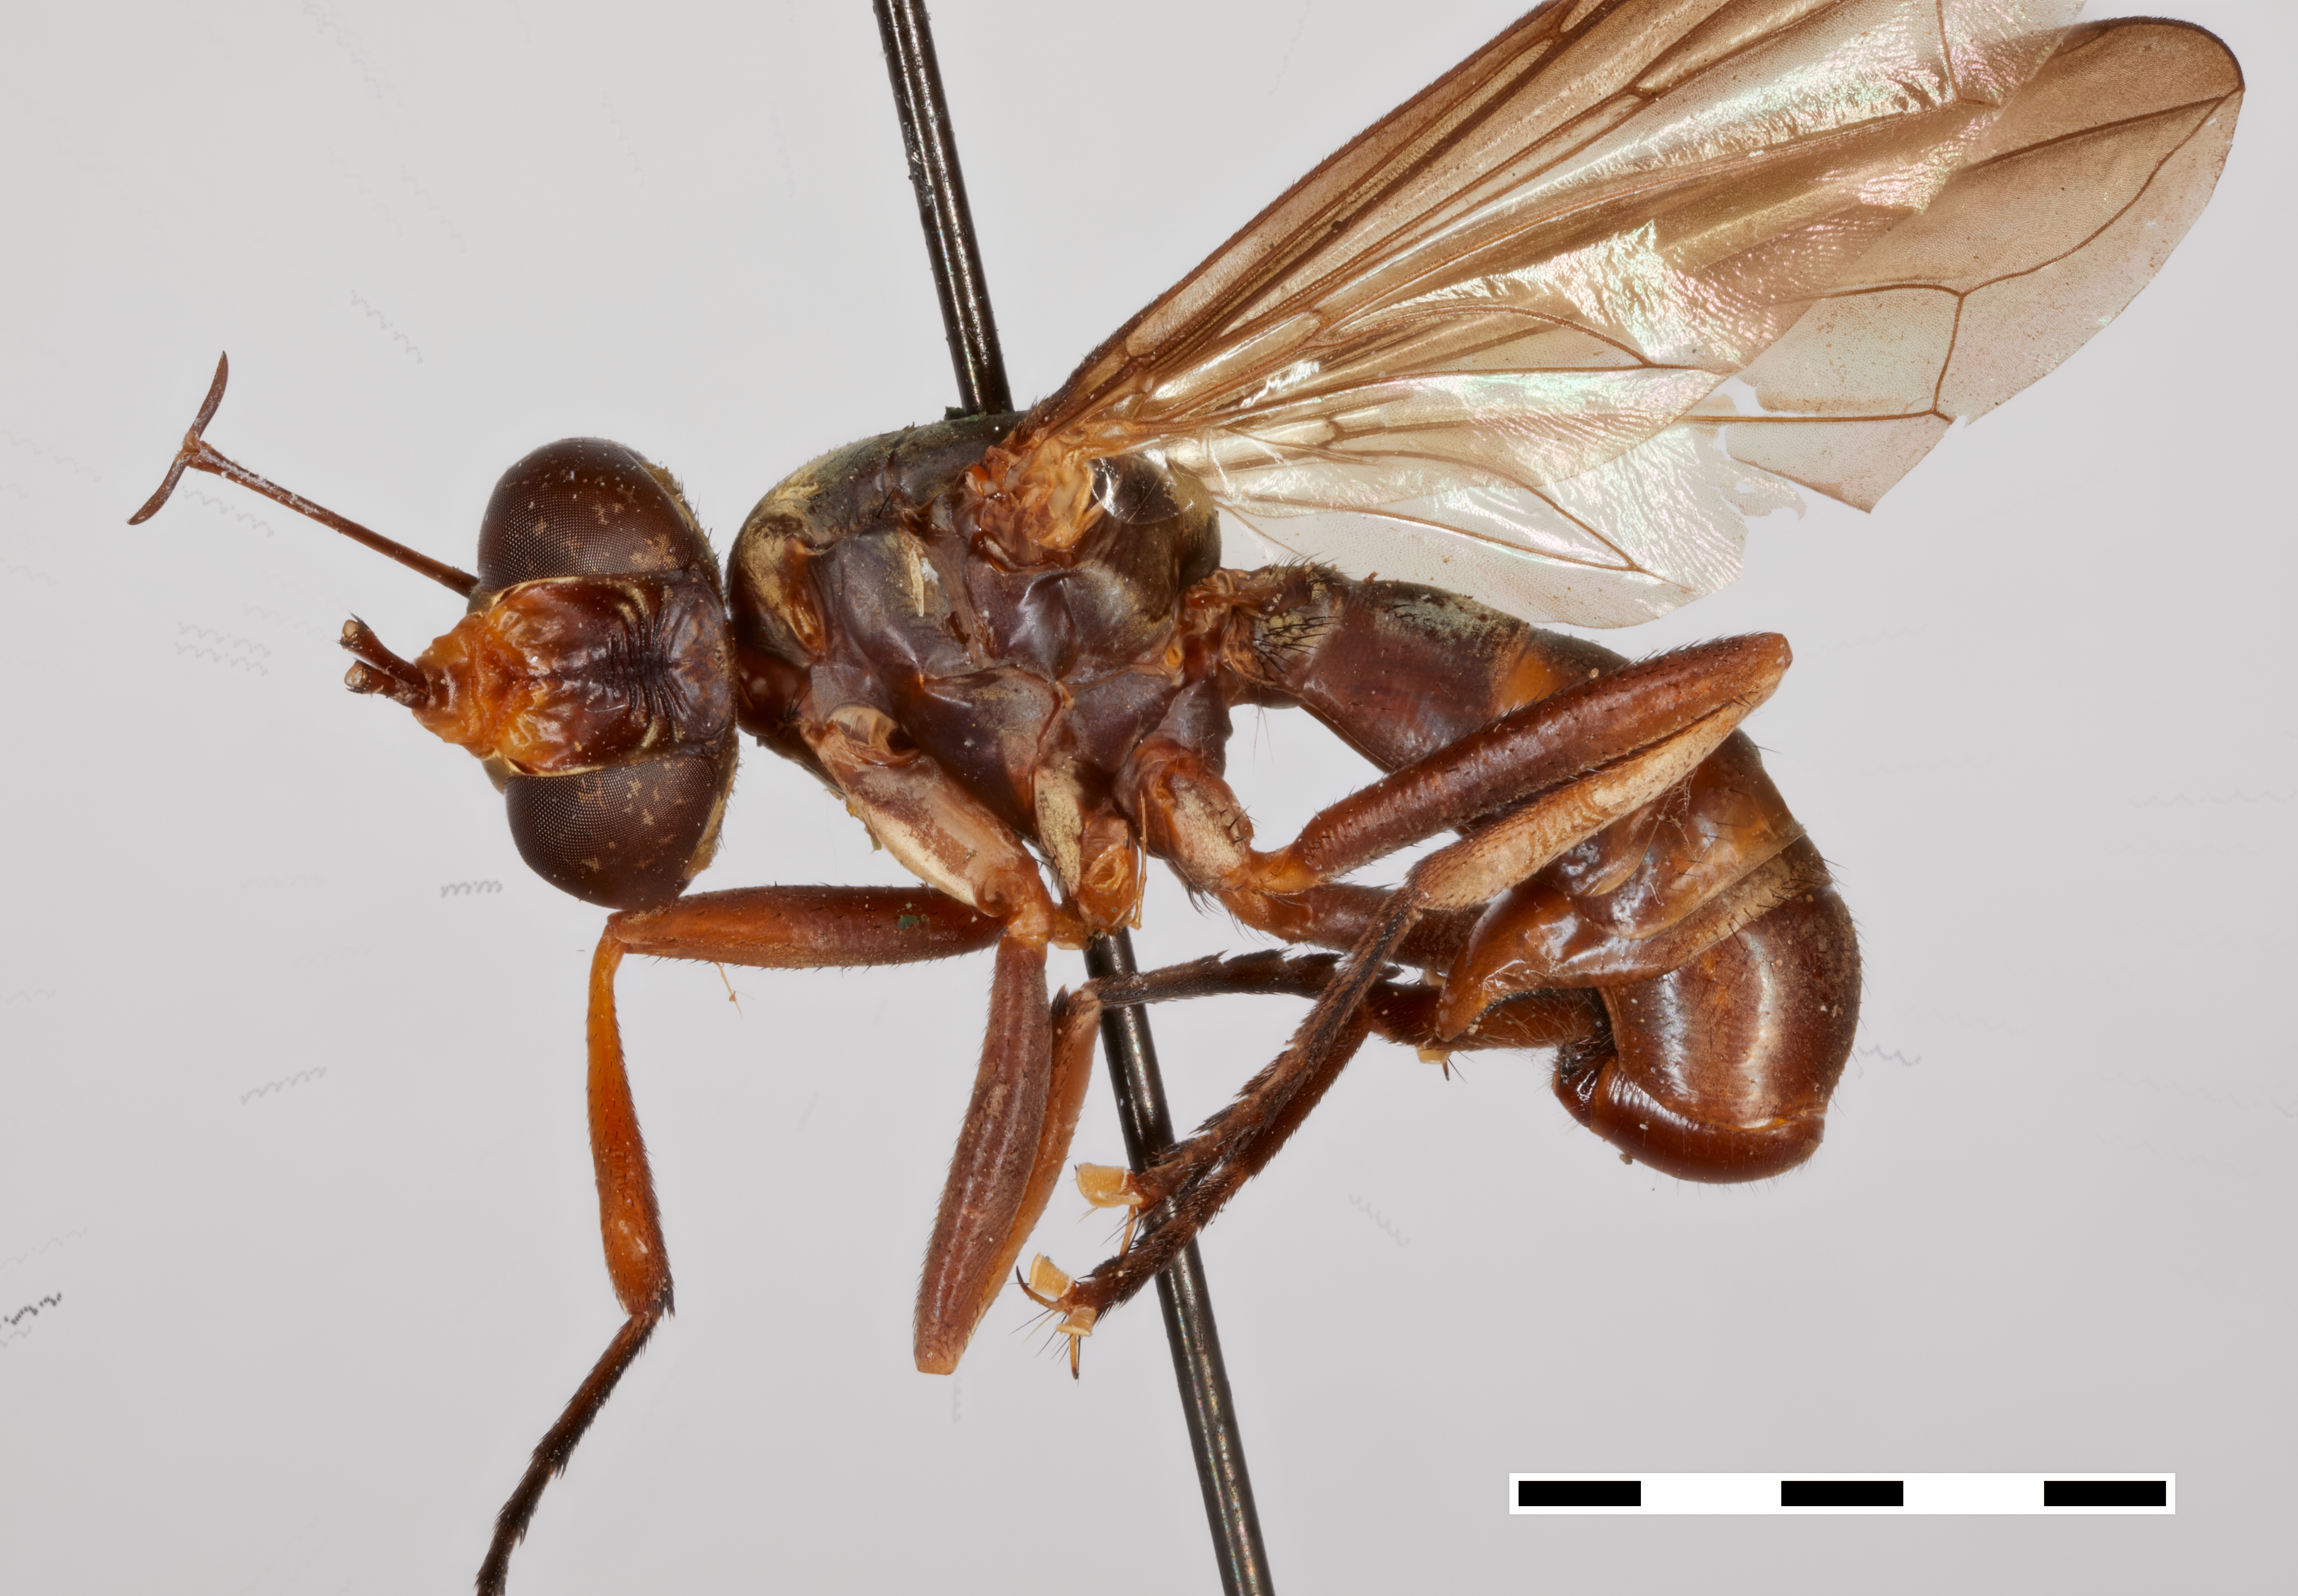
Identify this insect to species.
Conops olivaceus
